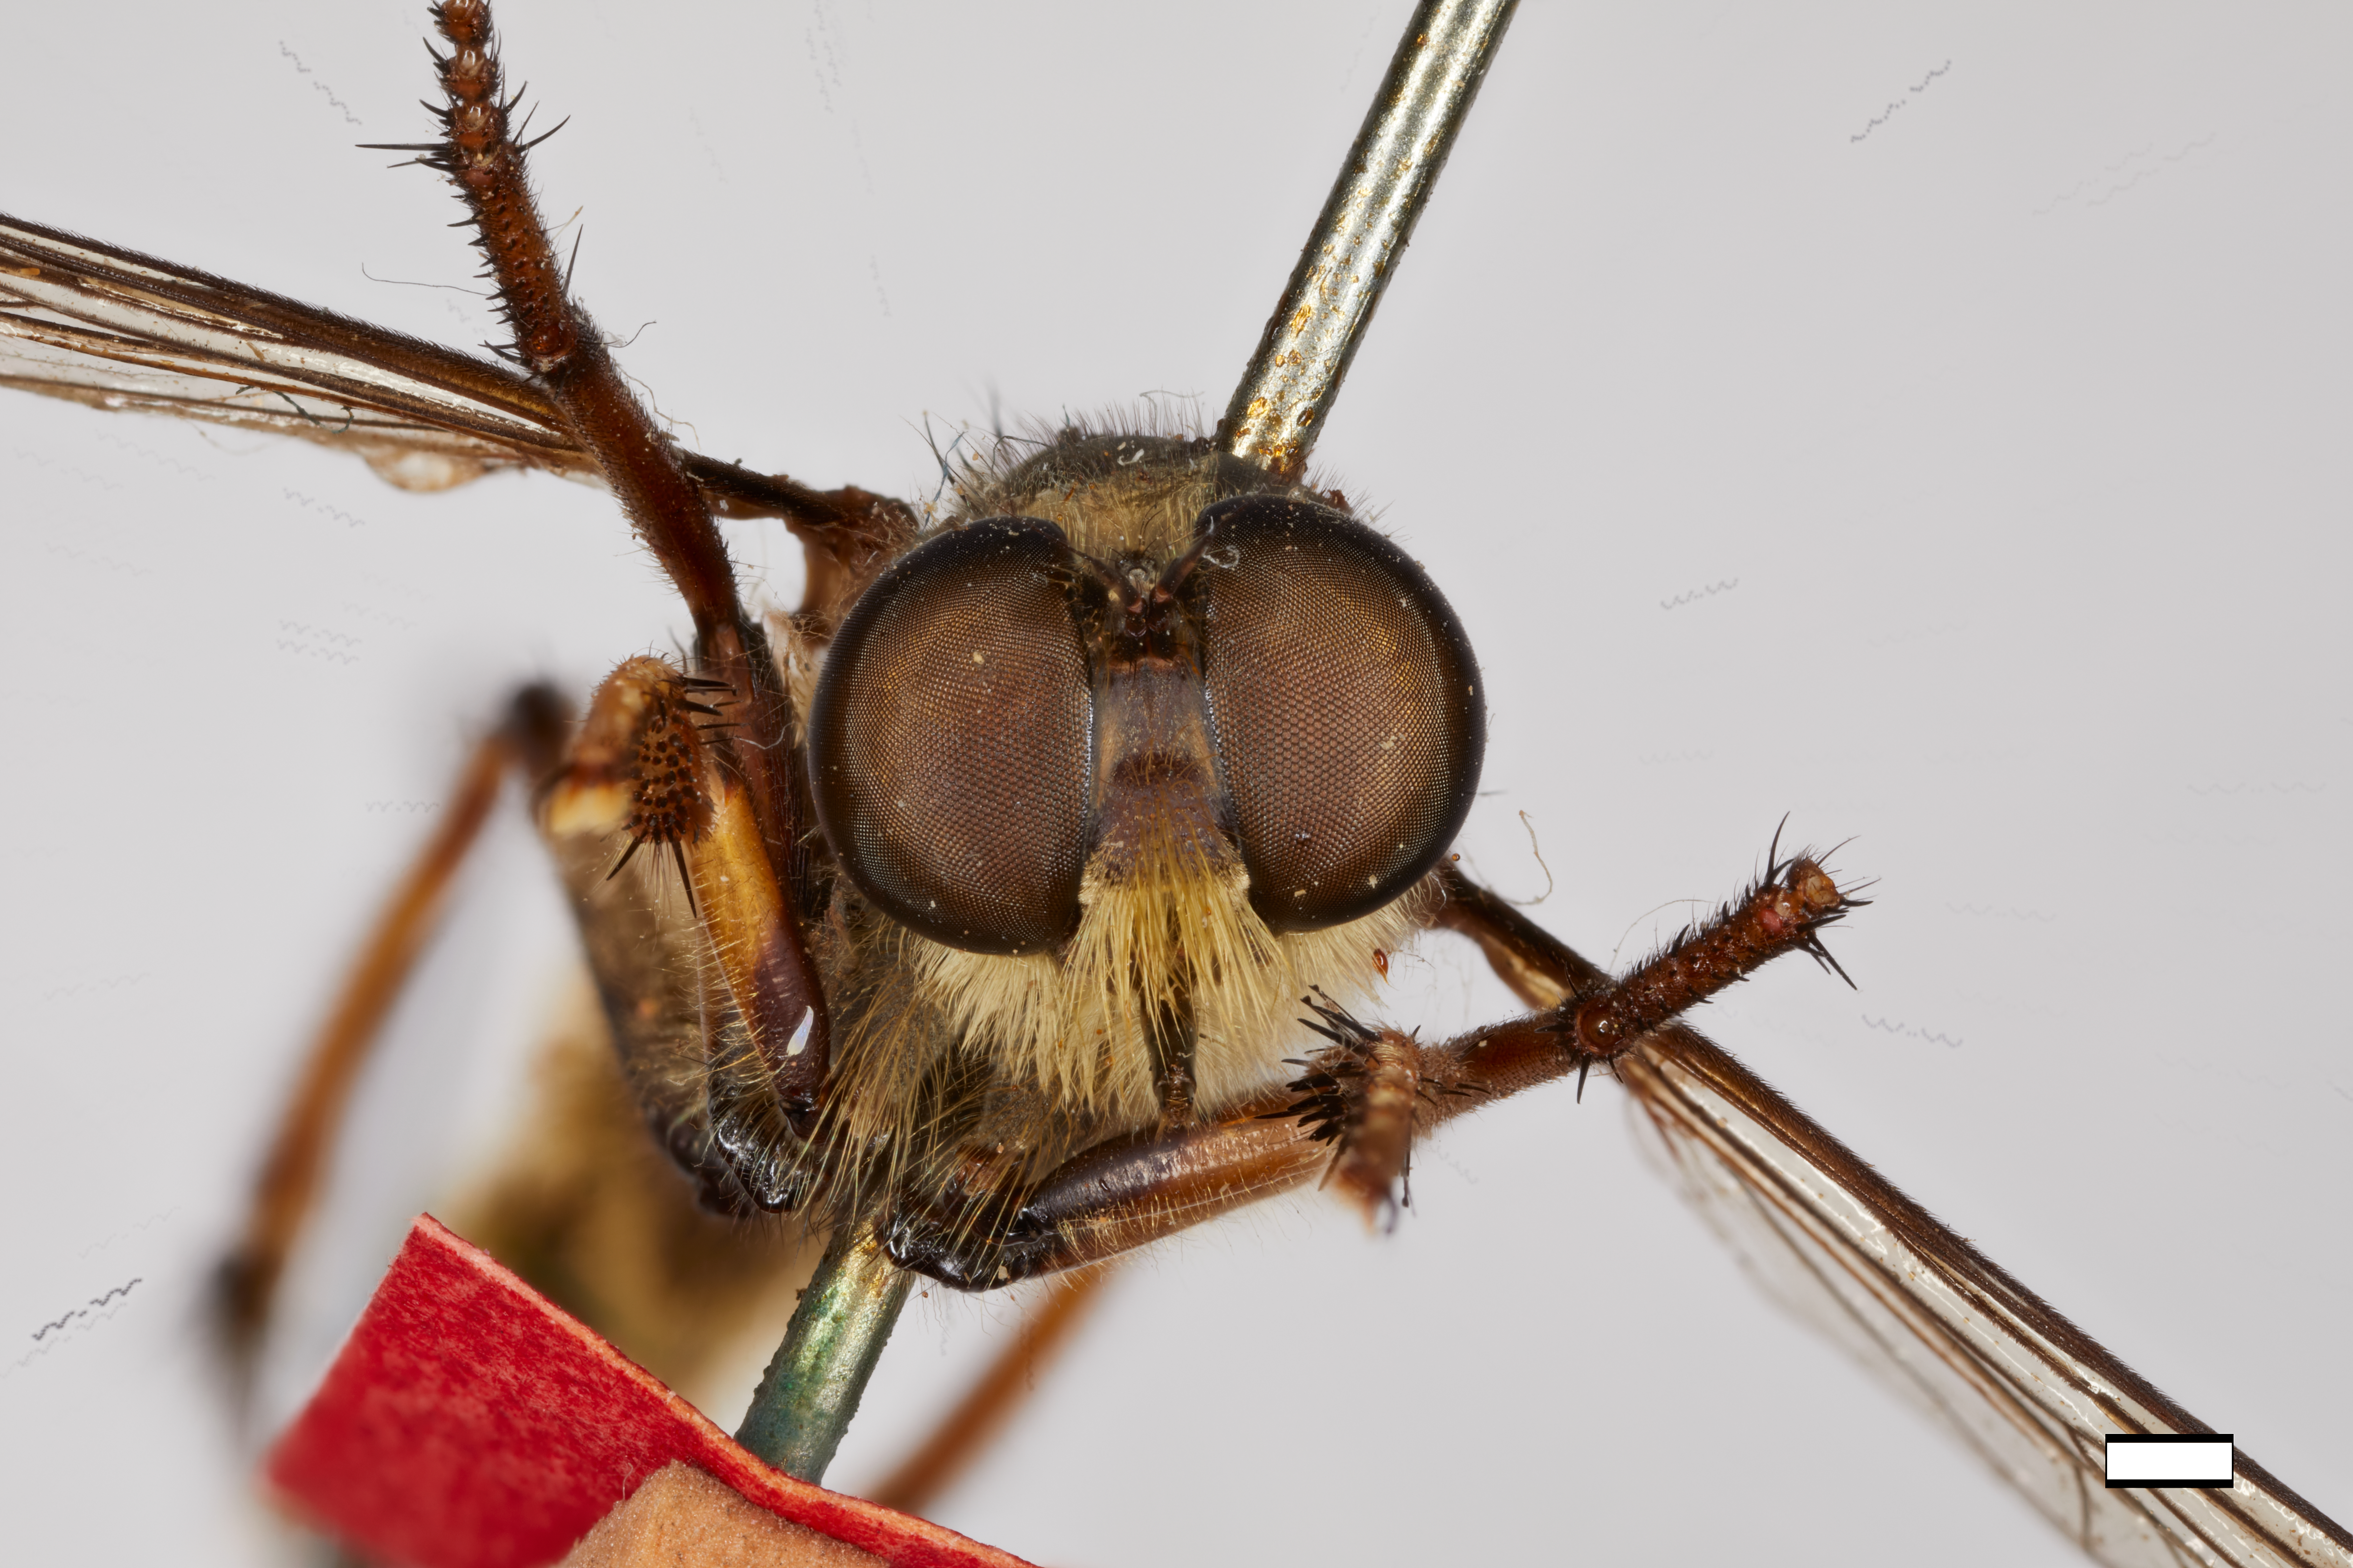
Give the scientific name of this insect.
Asilus virgatipes
